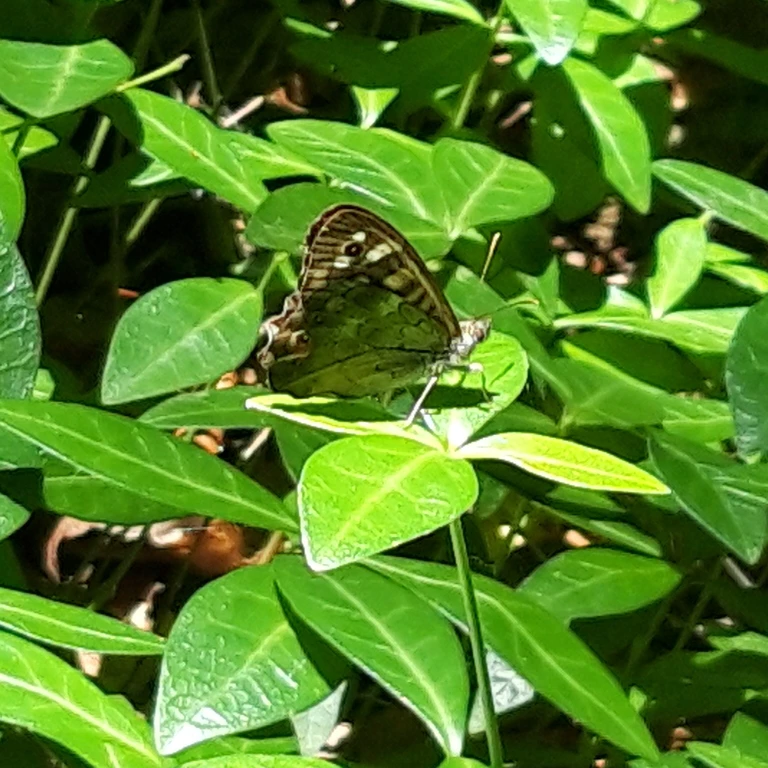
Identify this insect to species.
Pararge aegeria
